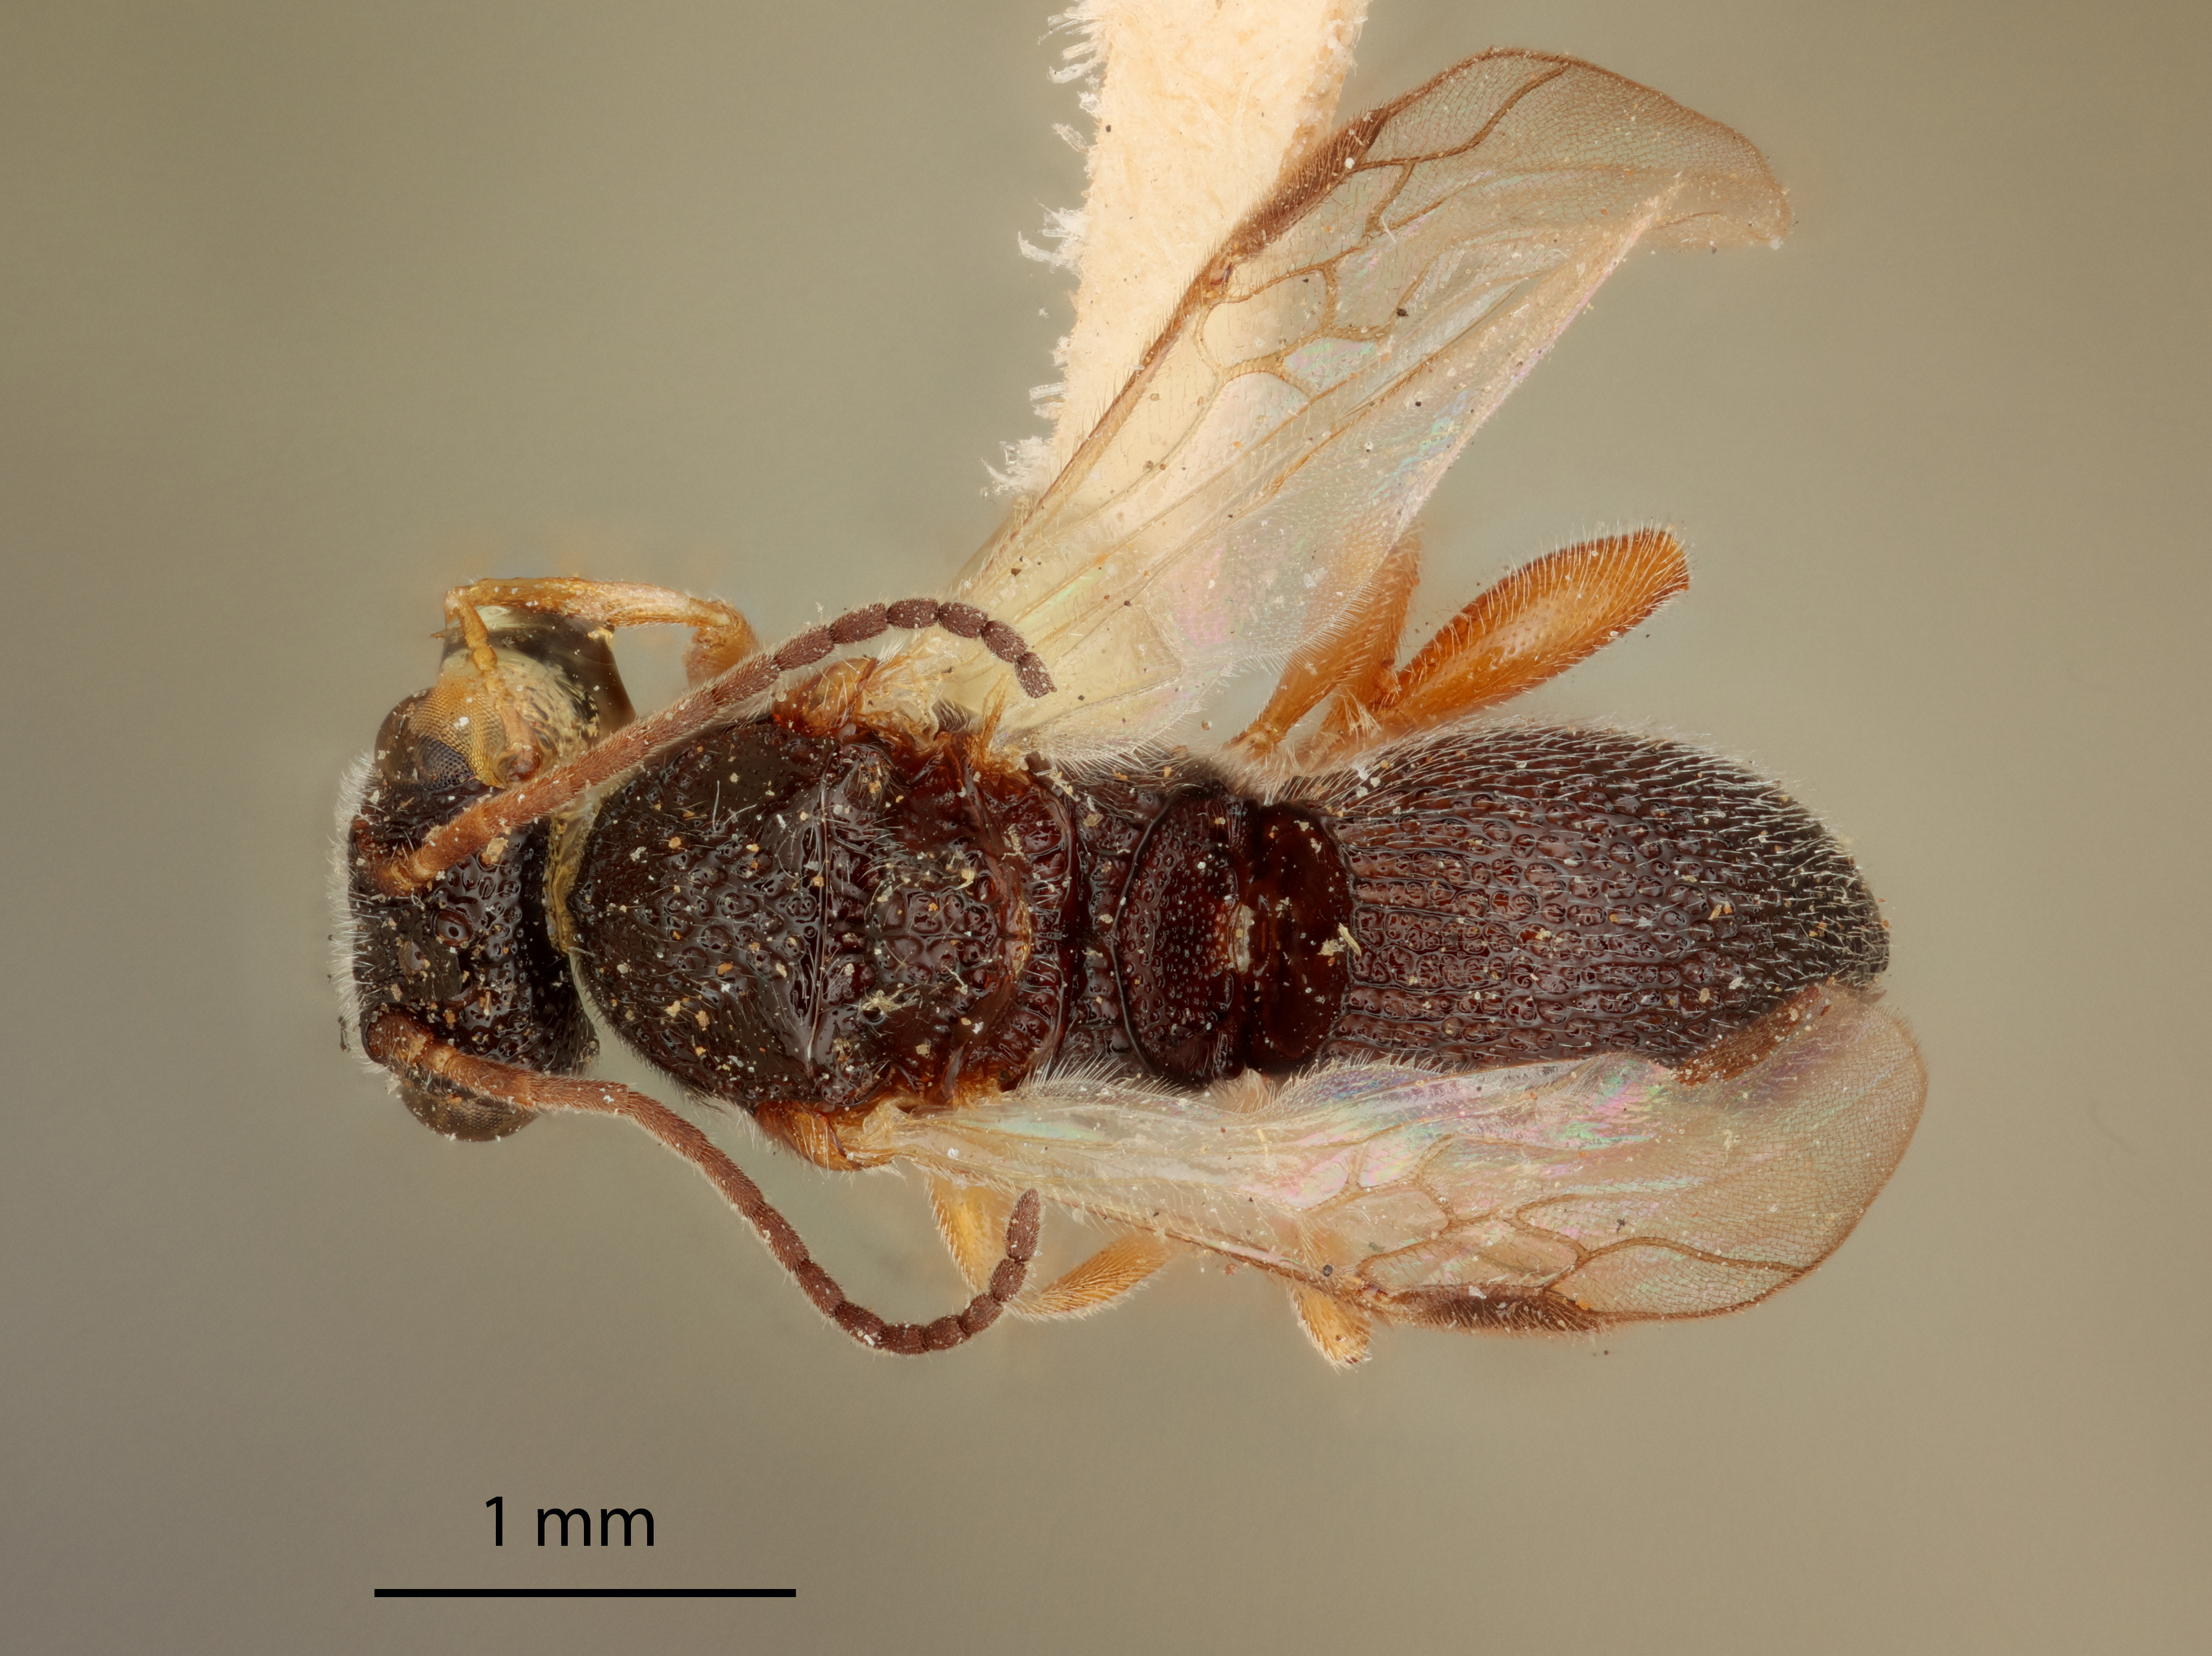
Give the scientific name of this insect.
Urosigalphus anthonomi
